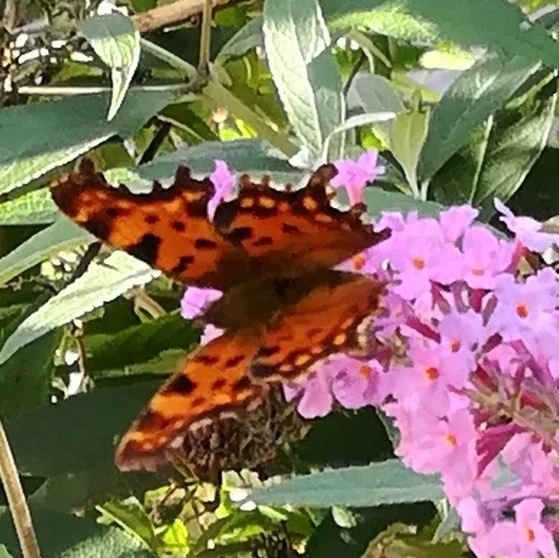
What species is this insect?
Polygonia c-album
